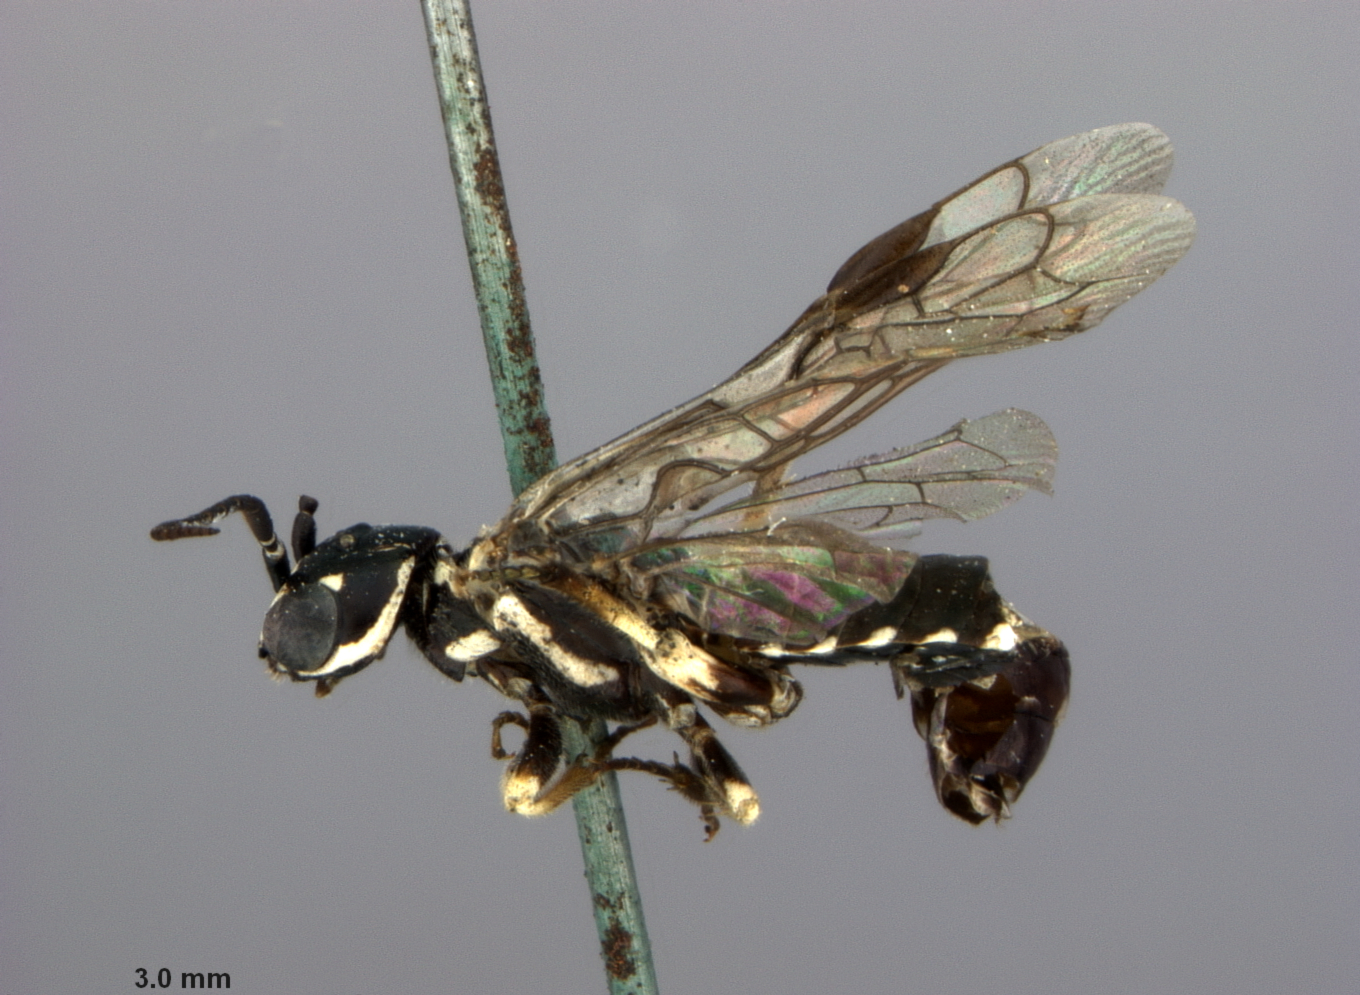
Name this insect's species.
Neurotoma willi
